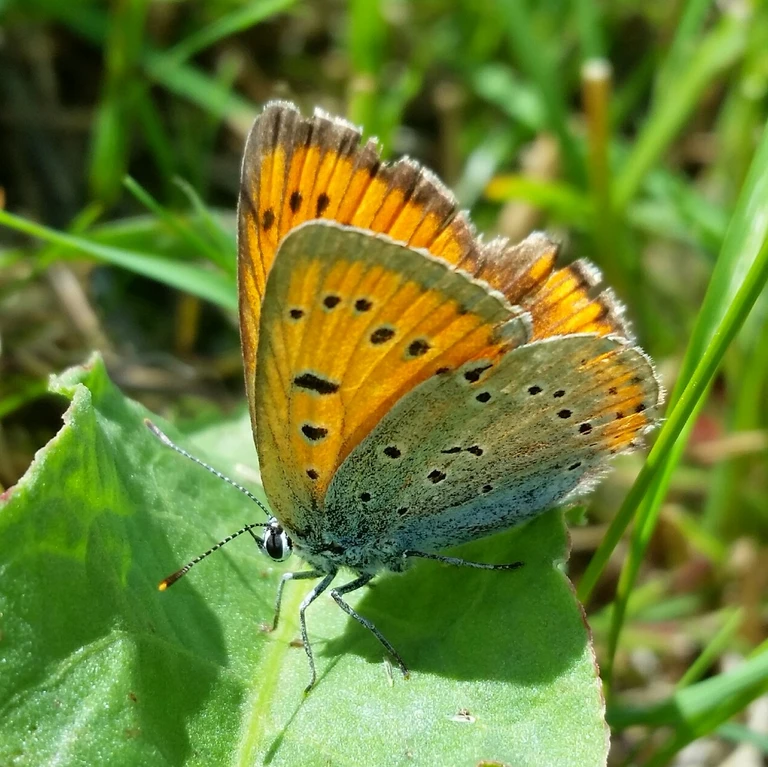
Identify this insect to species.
Lycaena dispar
